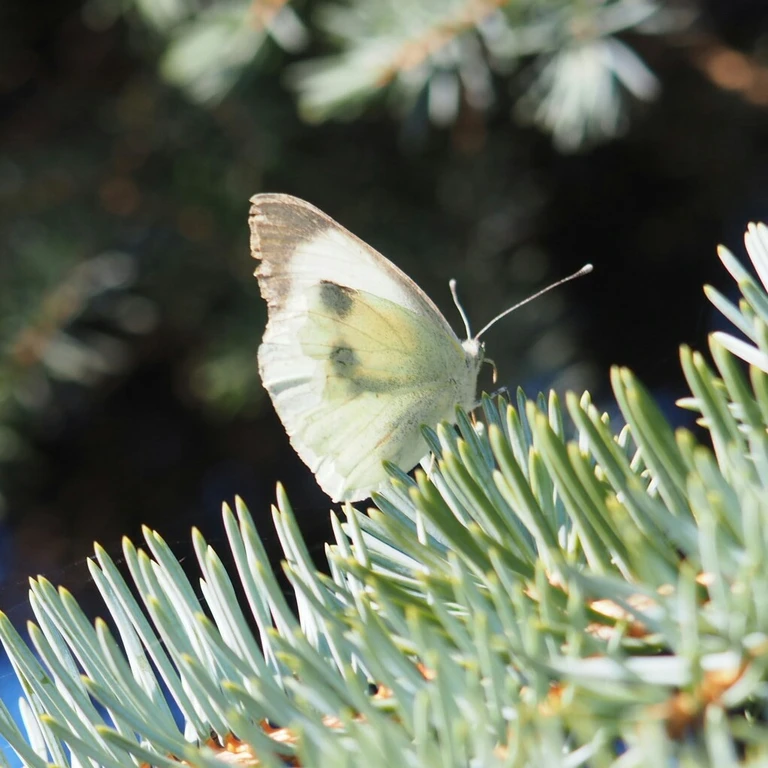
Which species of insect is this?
Pieris brassicae
